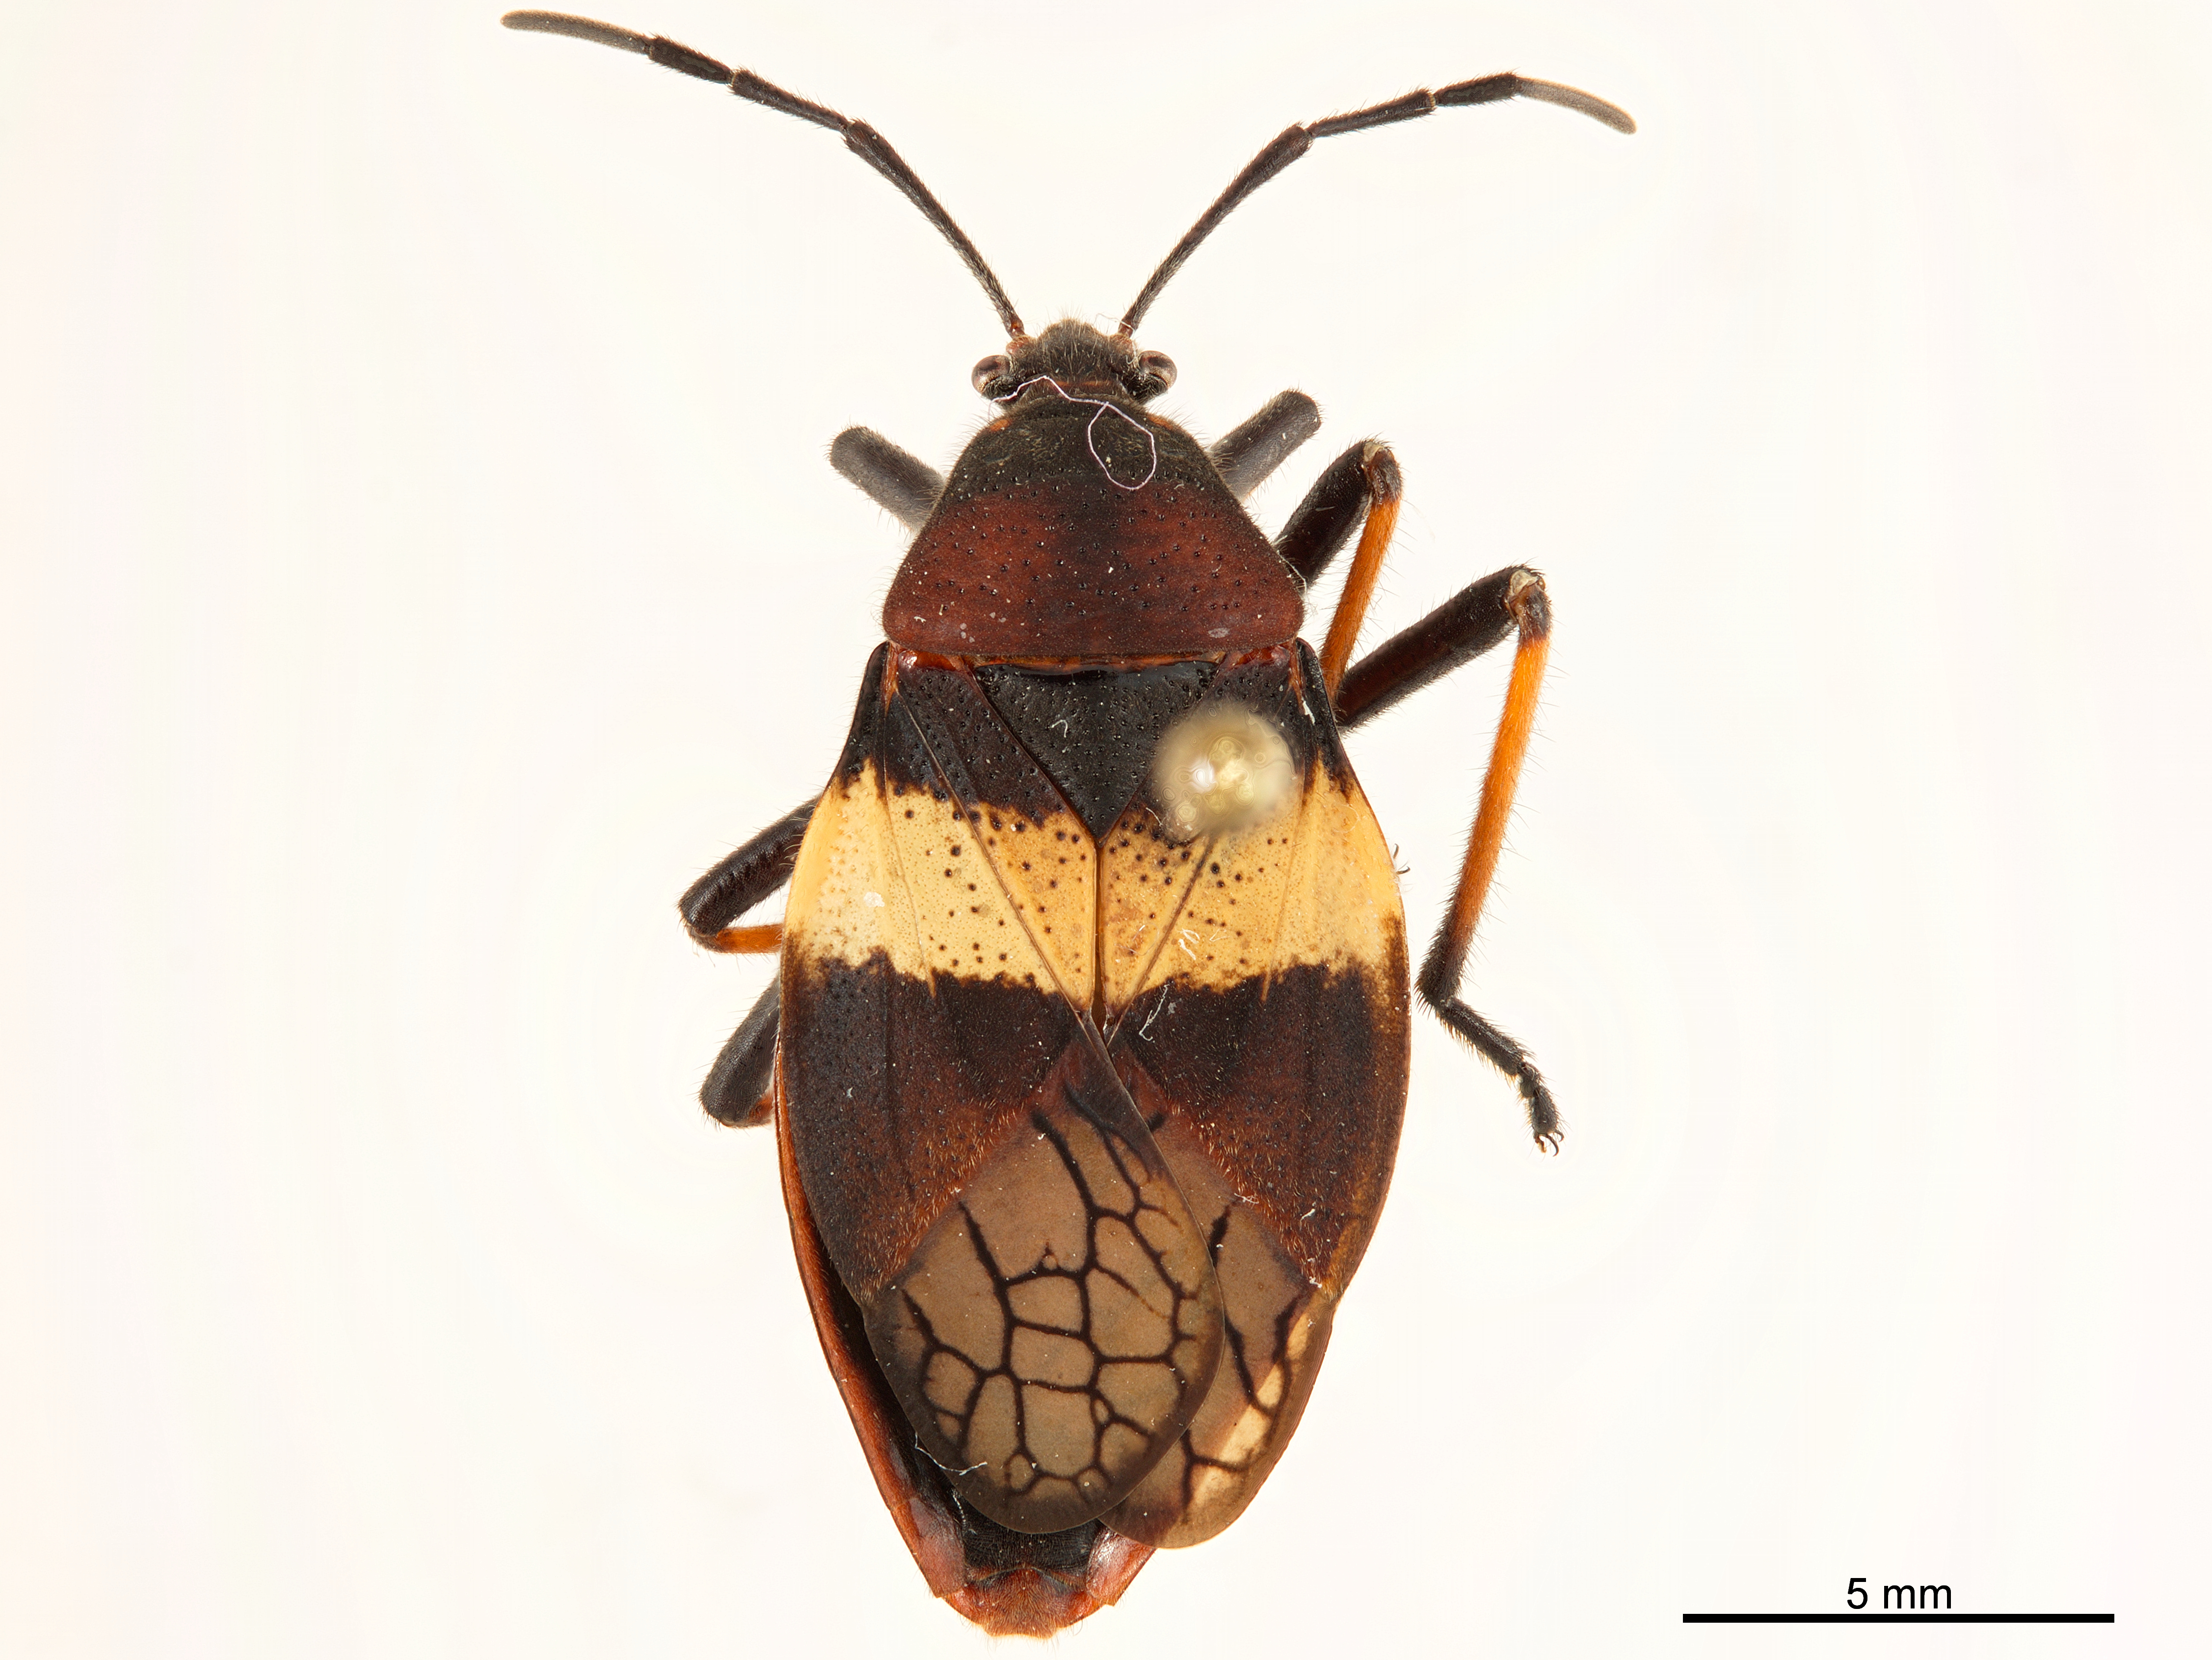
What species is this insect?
Largus balteatus
